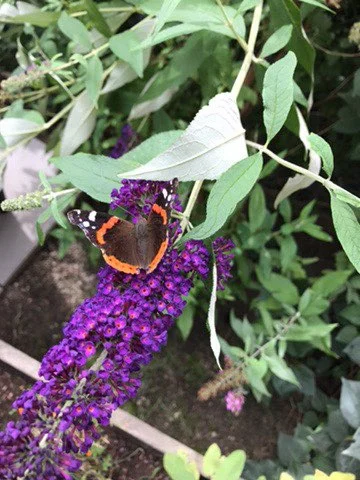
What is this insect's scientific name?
Vanessa atalanta
